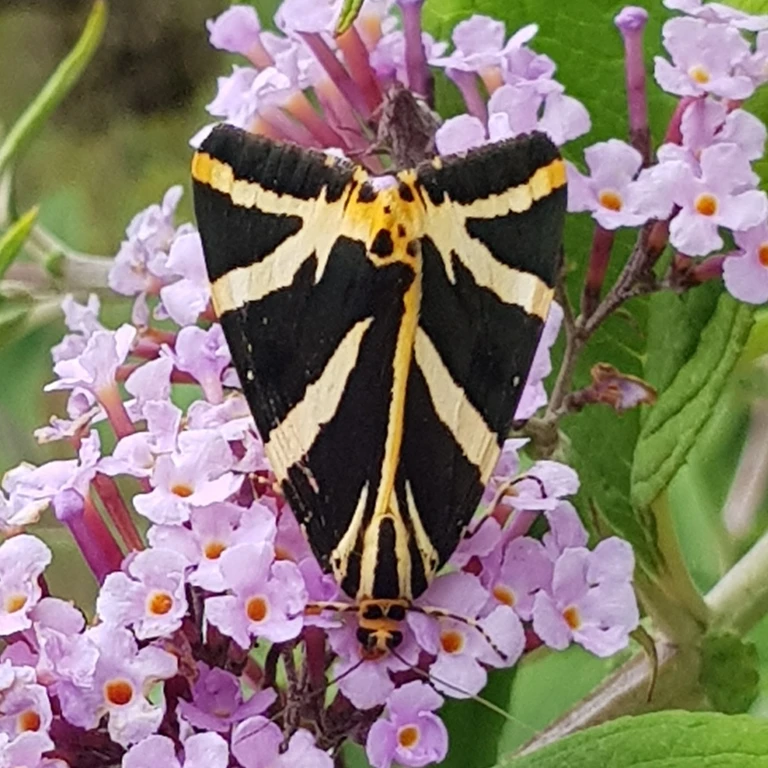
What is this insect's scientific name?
Euplagia quadripunctaria
